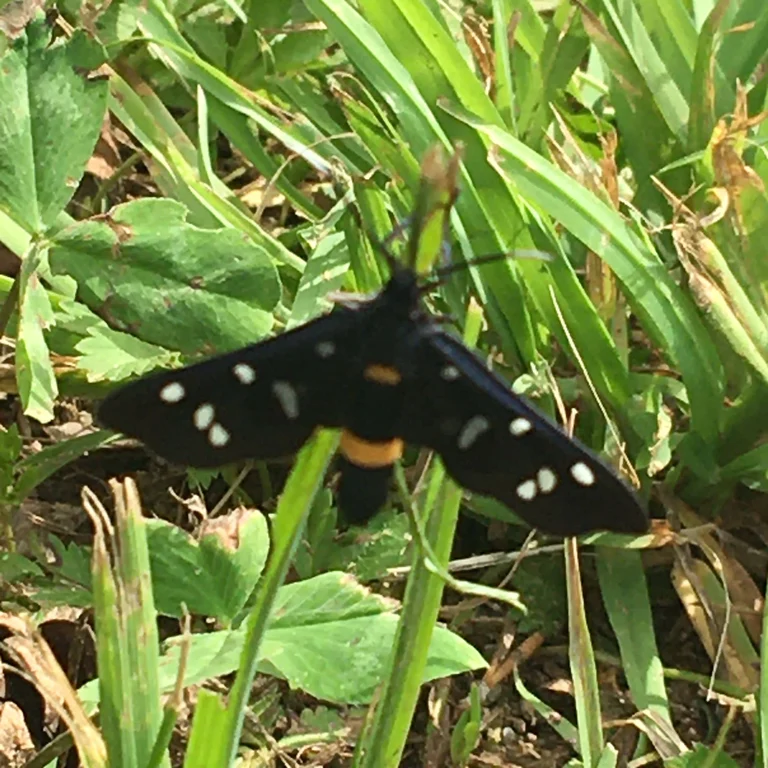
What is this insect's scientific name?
Amata phegea
